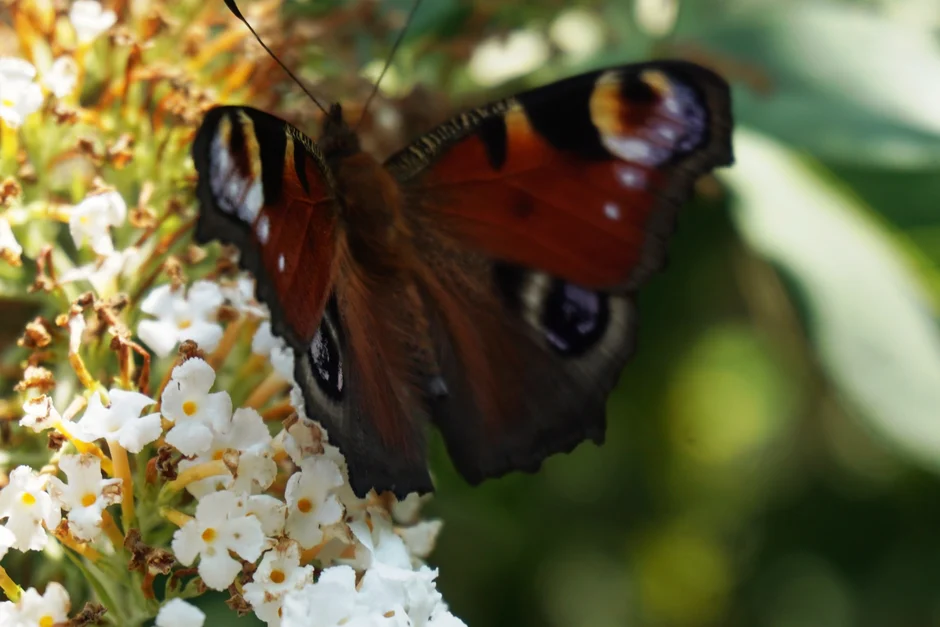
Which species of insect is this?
Aglais io
